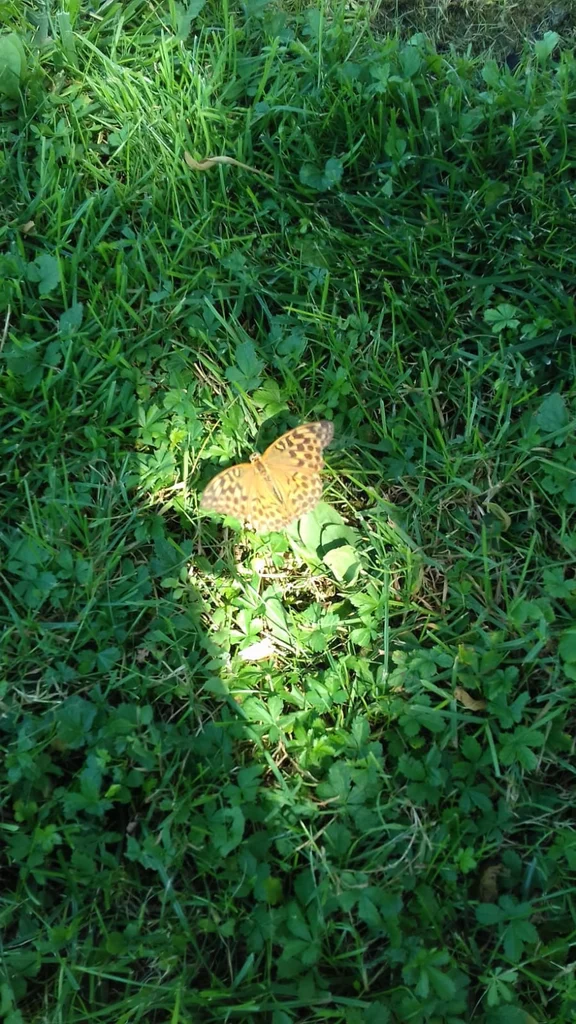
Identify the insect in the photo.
Argynnis paphia
